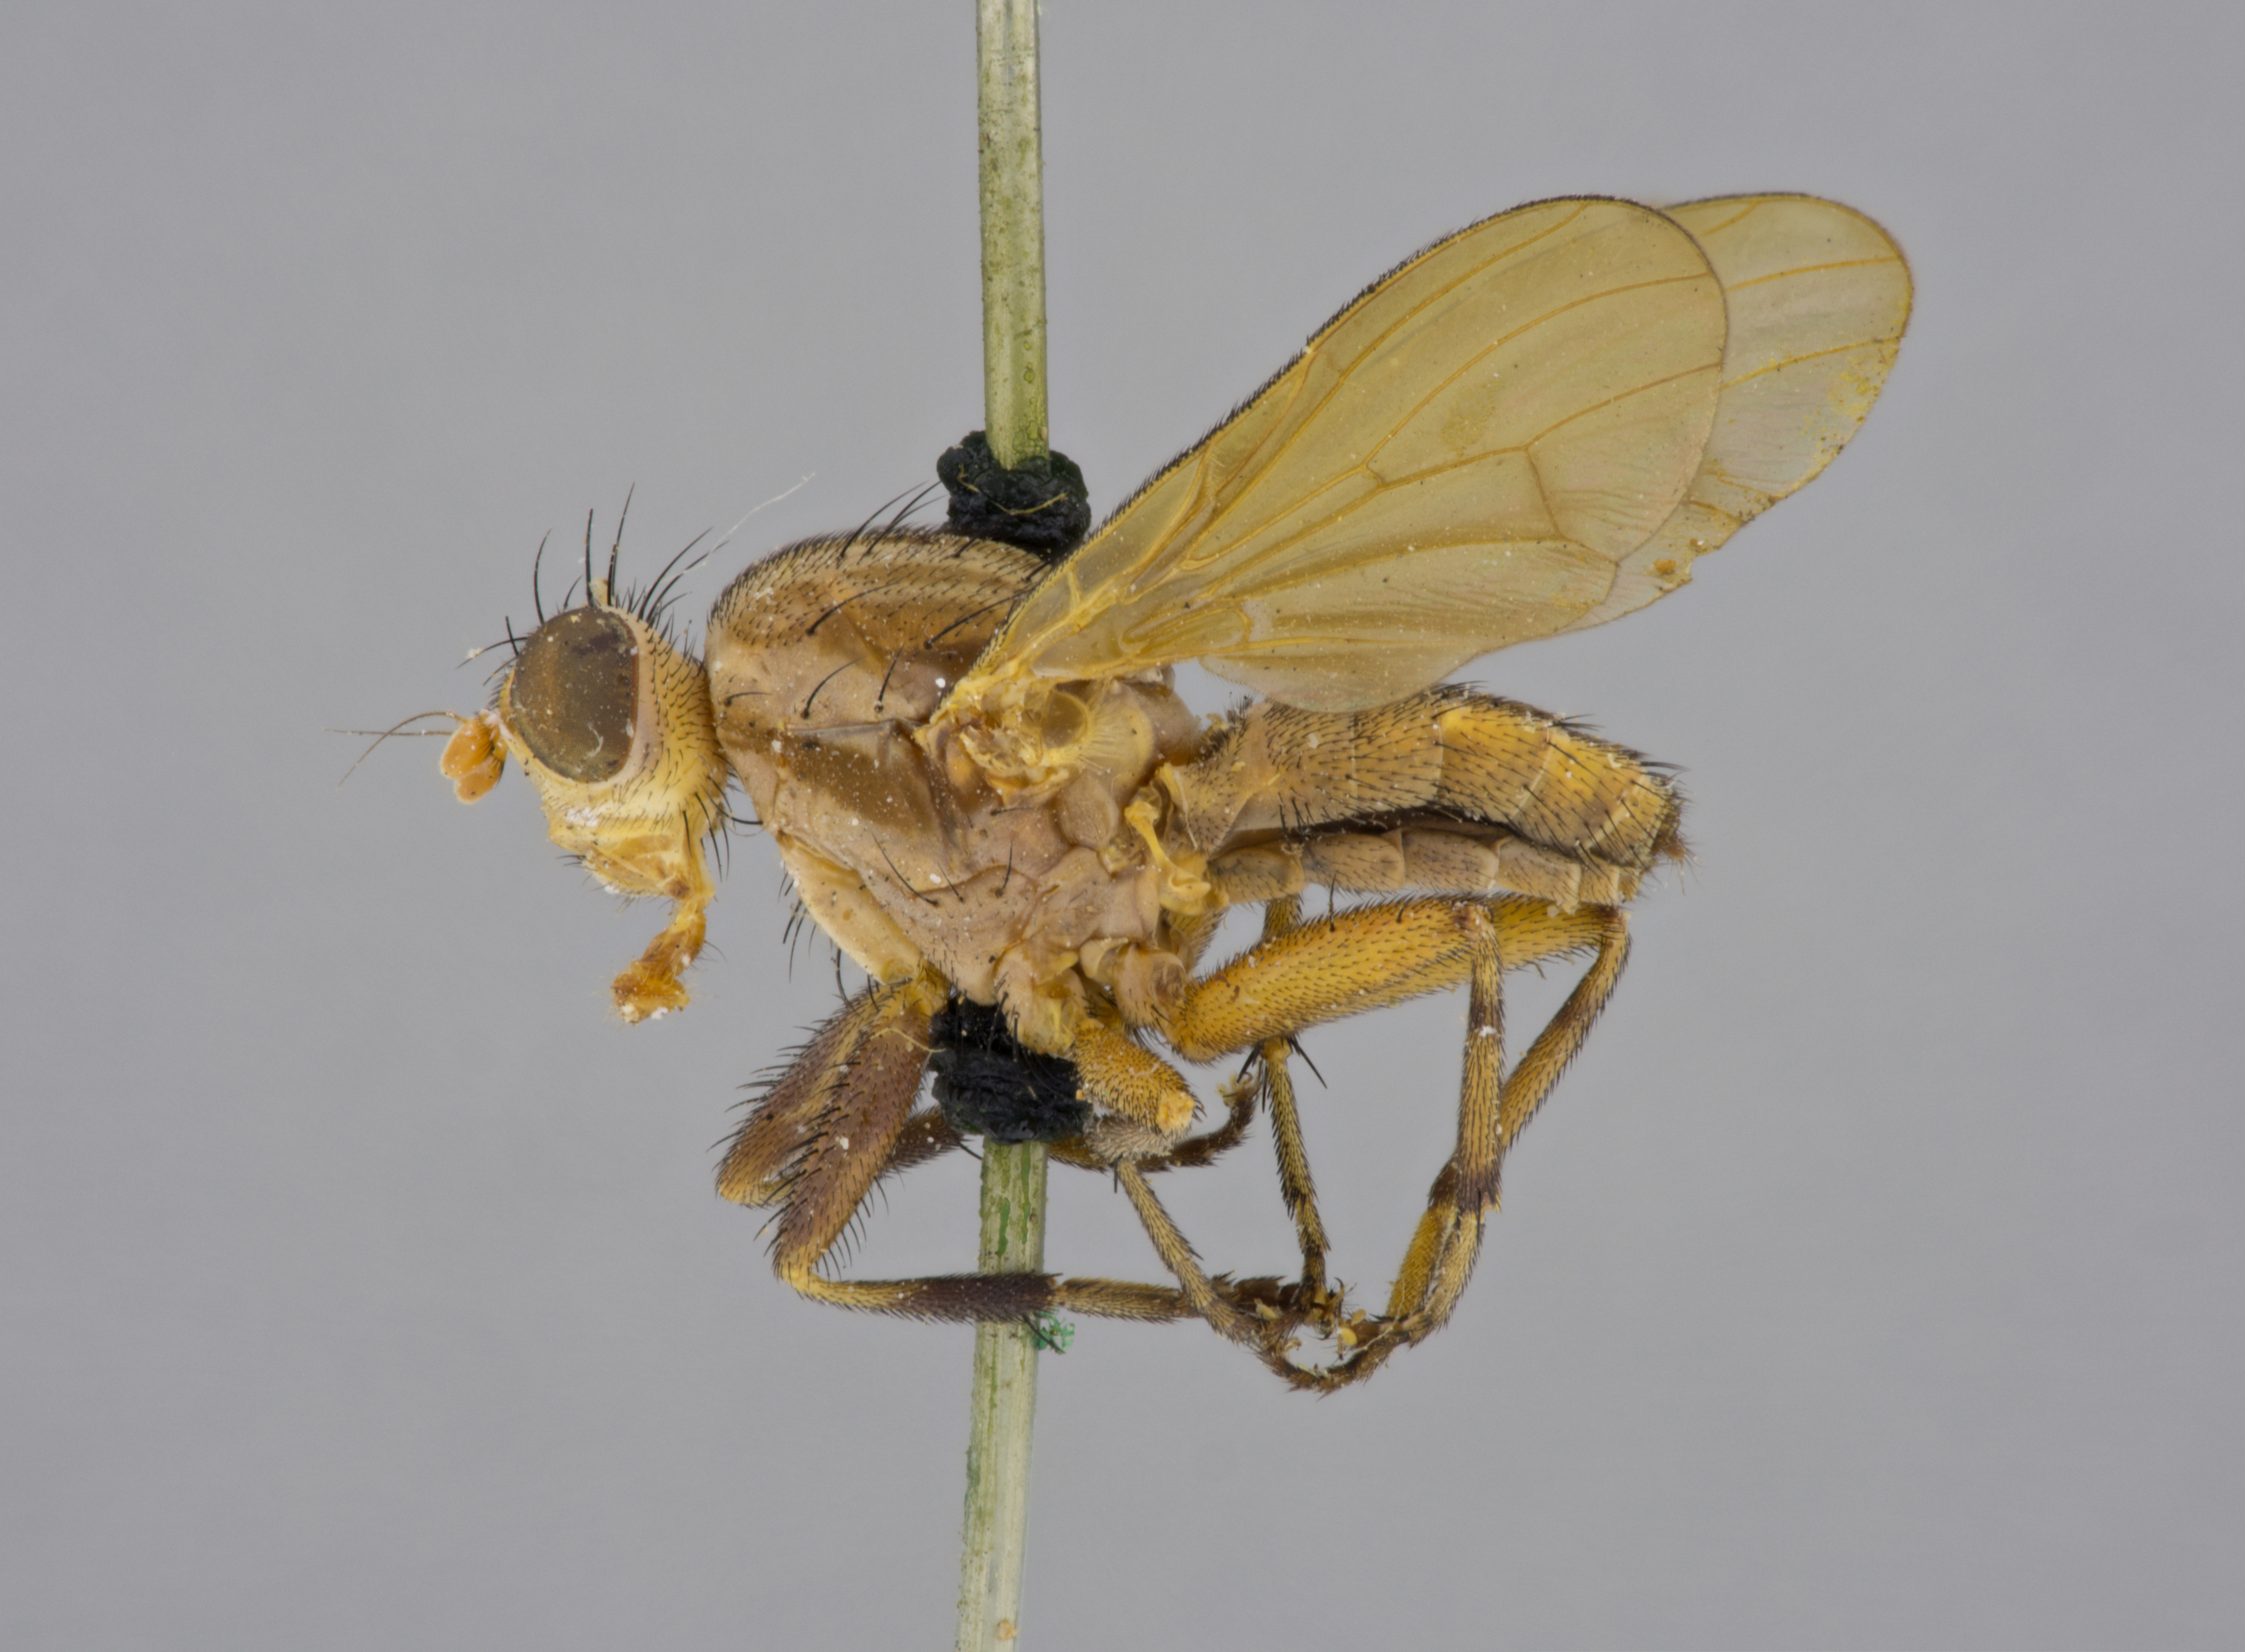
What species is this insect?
Melina philippii
